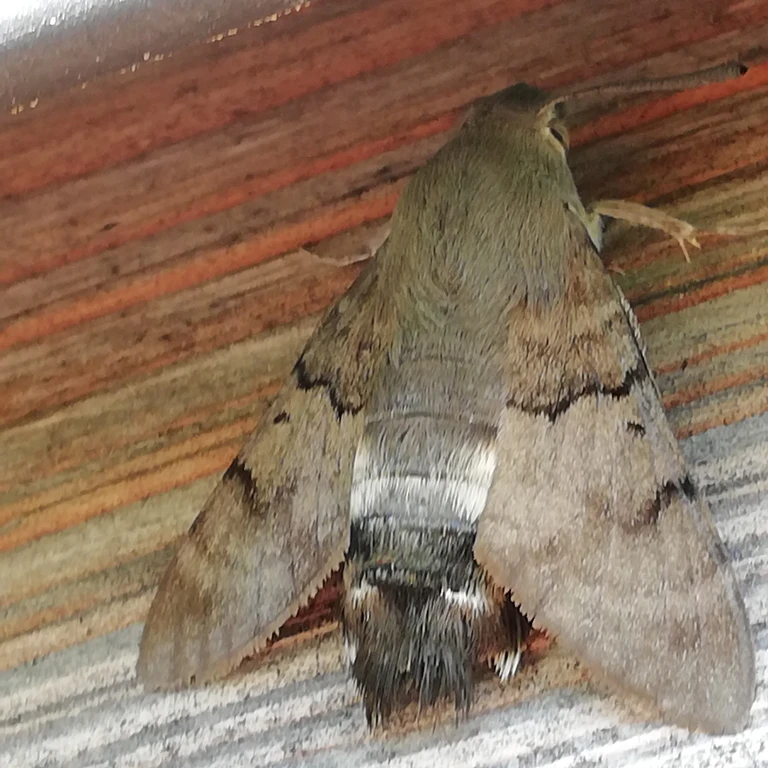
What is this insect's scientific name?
Macroglossum stellatarum
